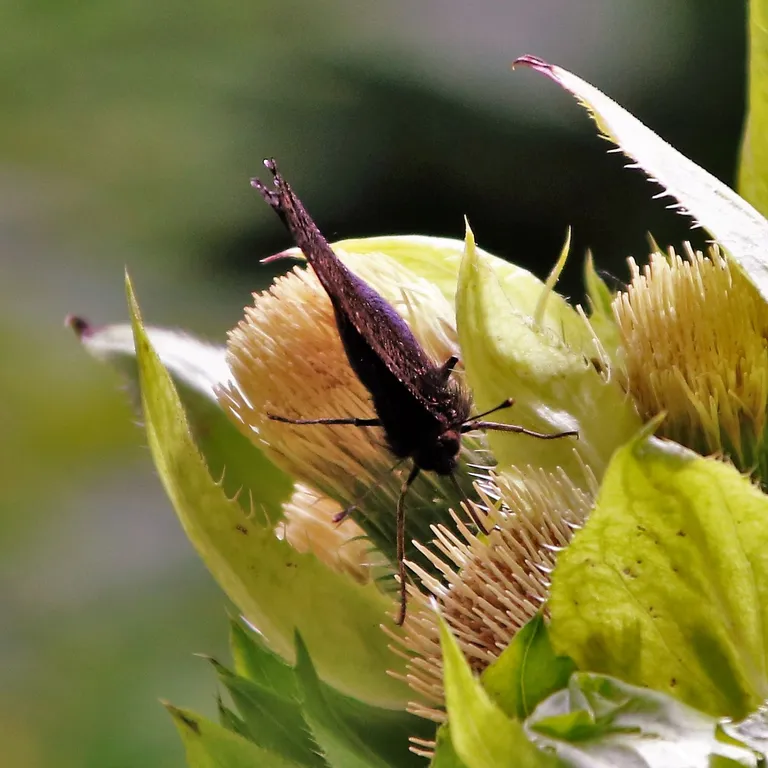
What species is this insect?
Aglais io
